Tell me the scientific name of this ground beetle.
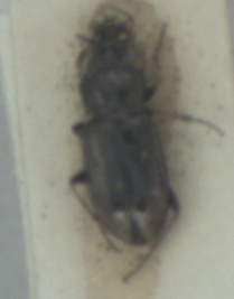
Notiophilus biguttatus
